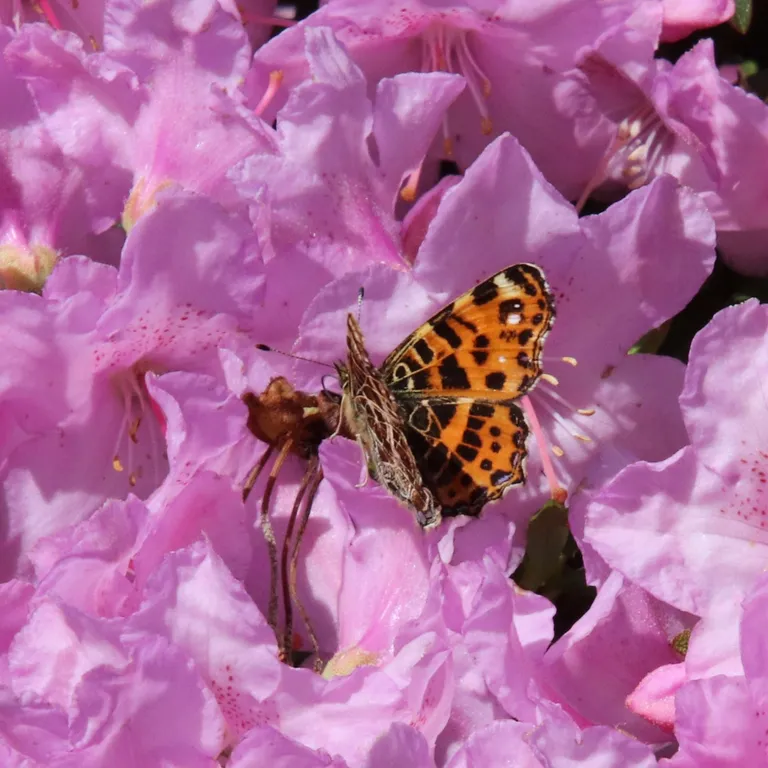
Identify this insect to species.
Araschnia levana
